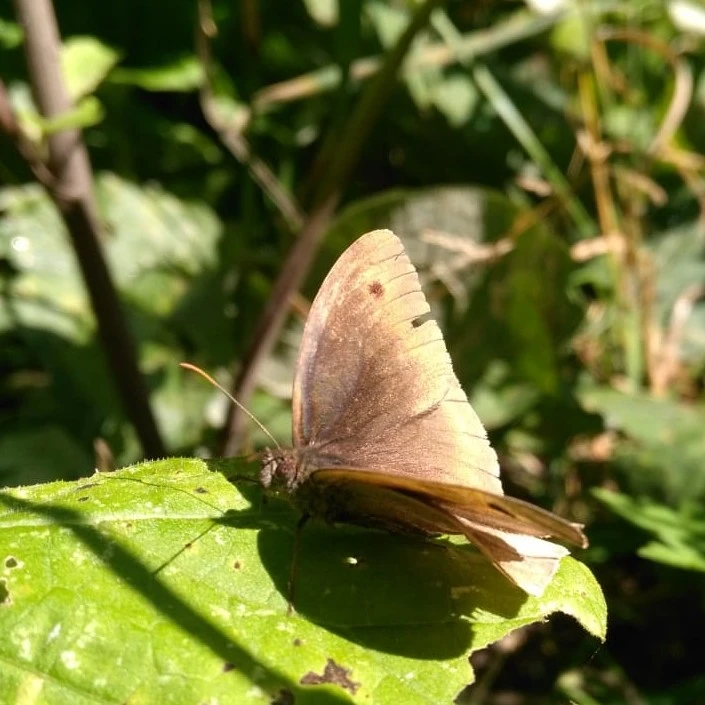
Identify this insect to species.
Maniola jurtina
